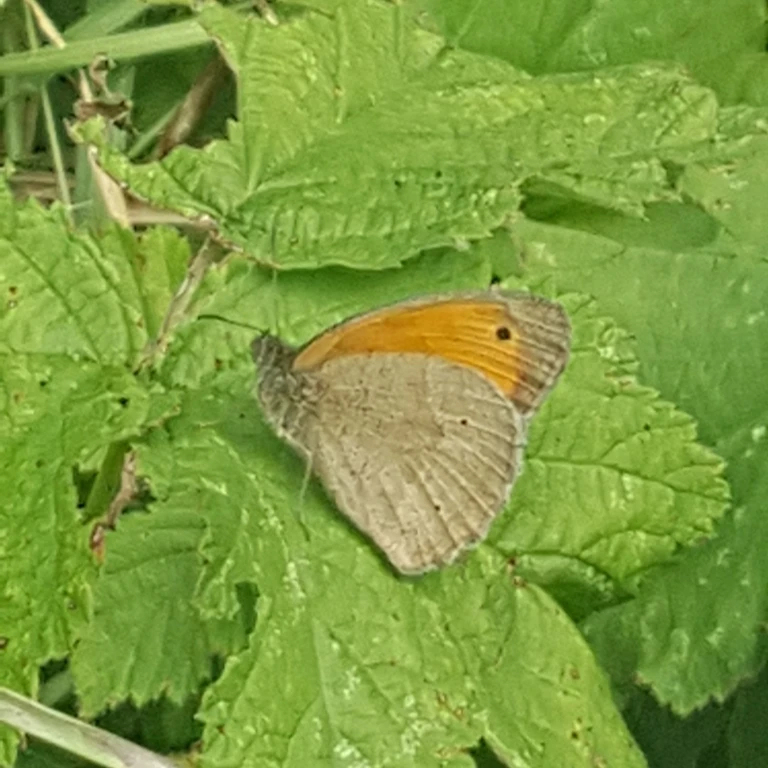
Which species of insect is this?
Maniola jurtina
